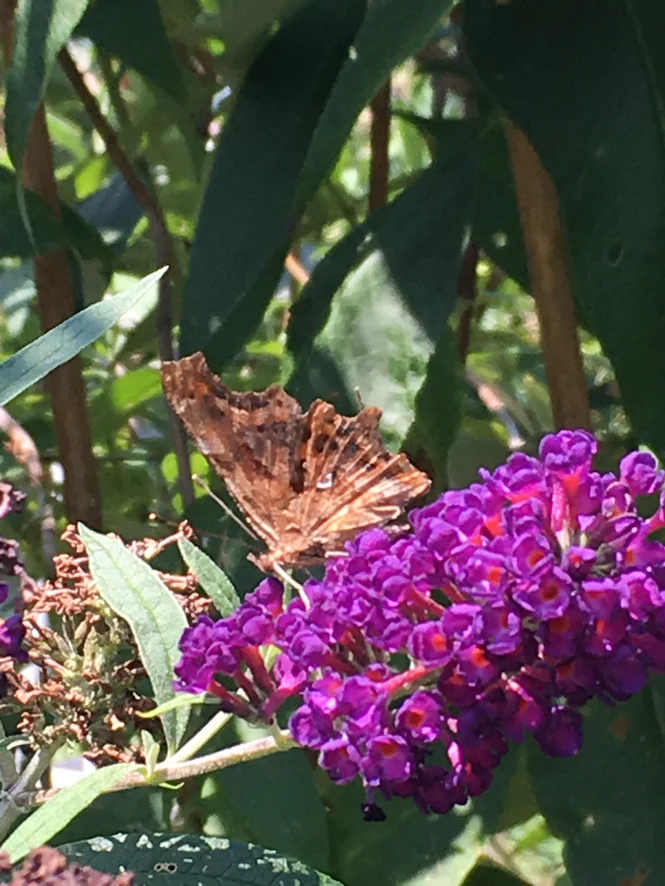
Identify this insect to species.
Polygonia c-album
